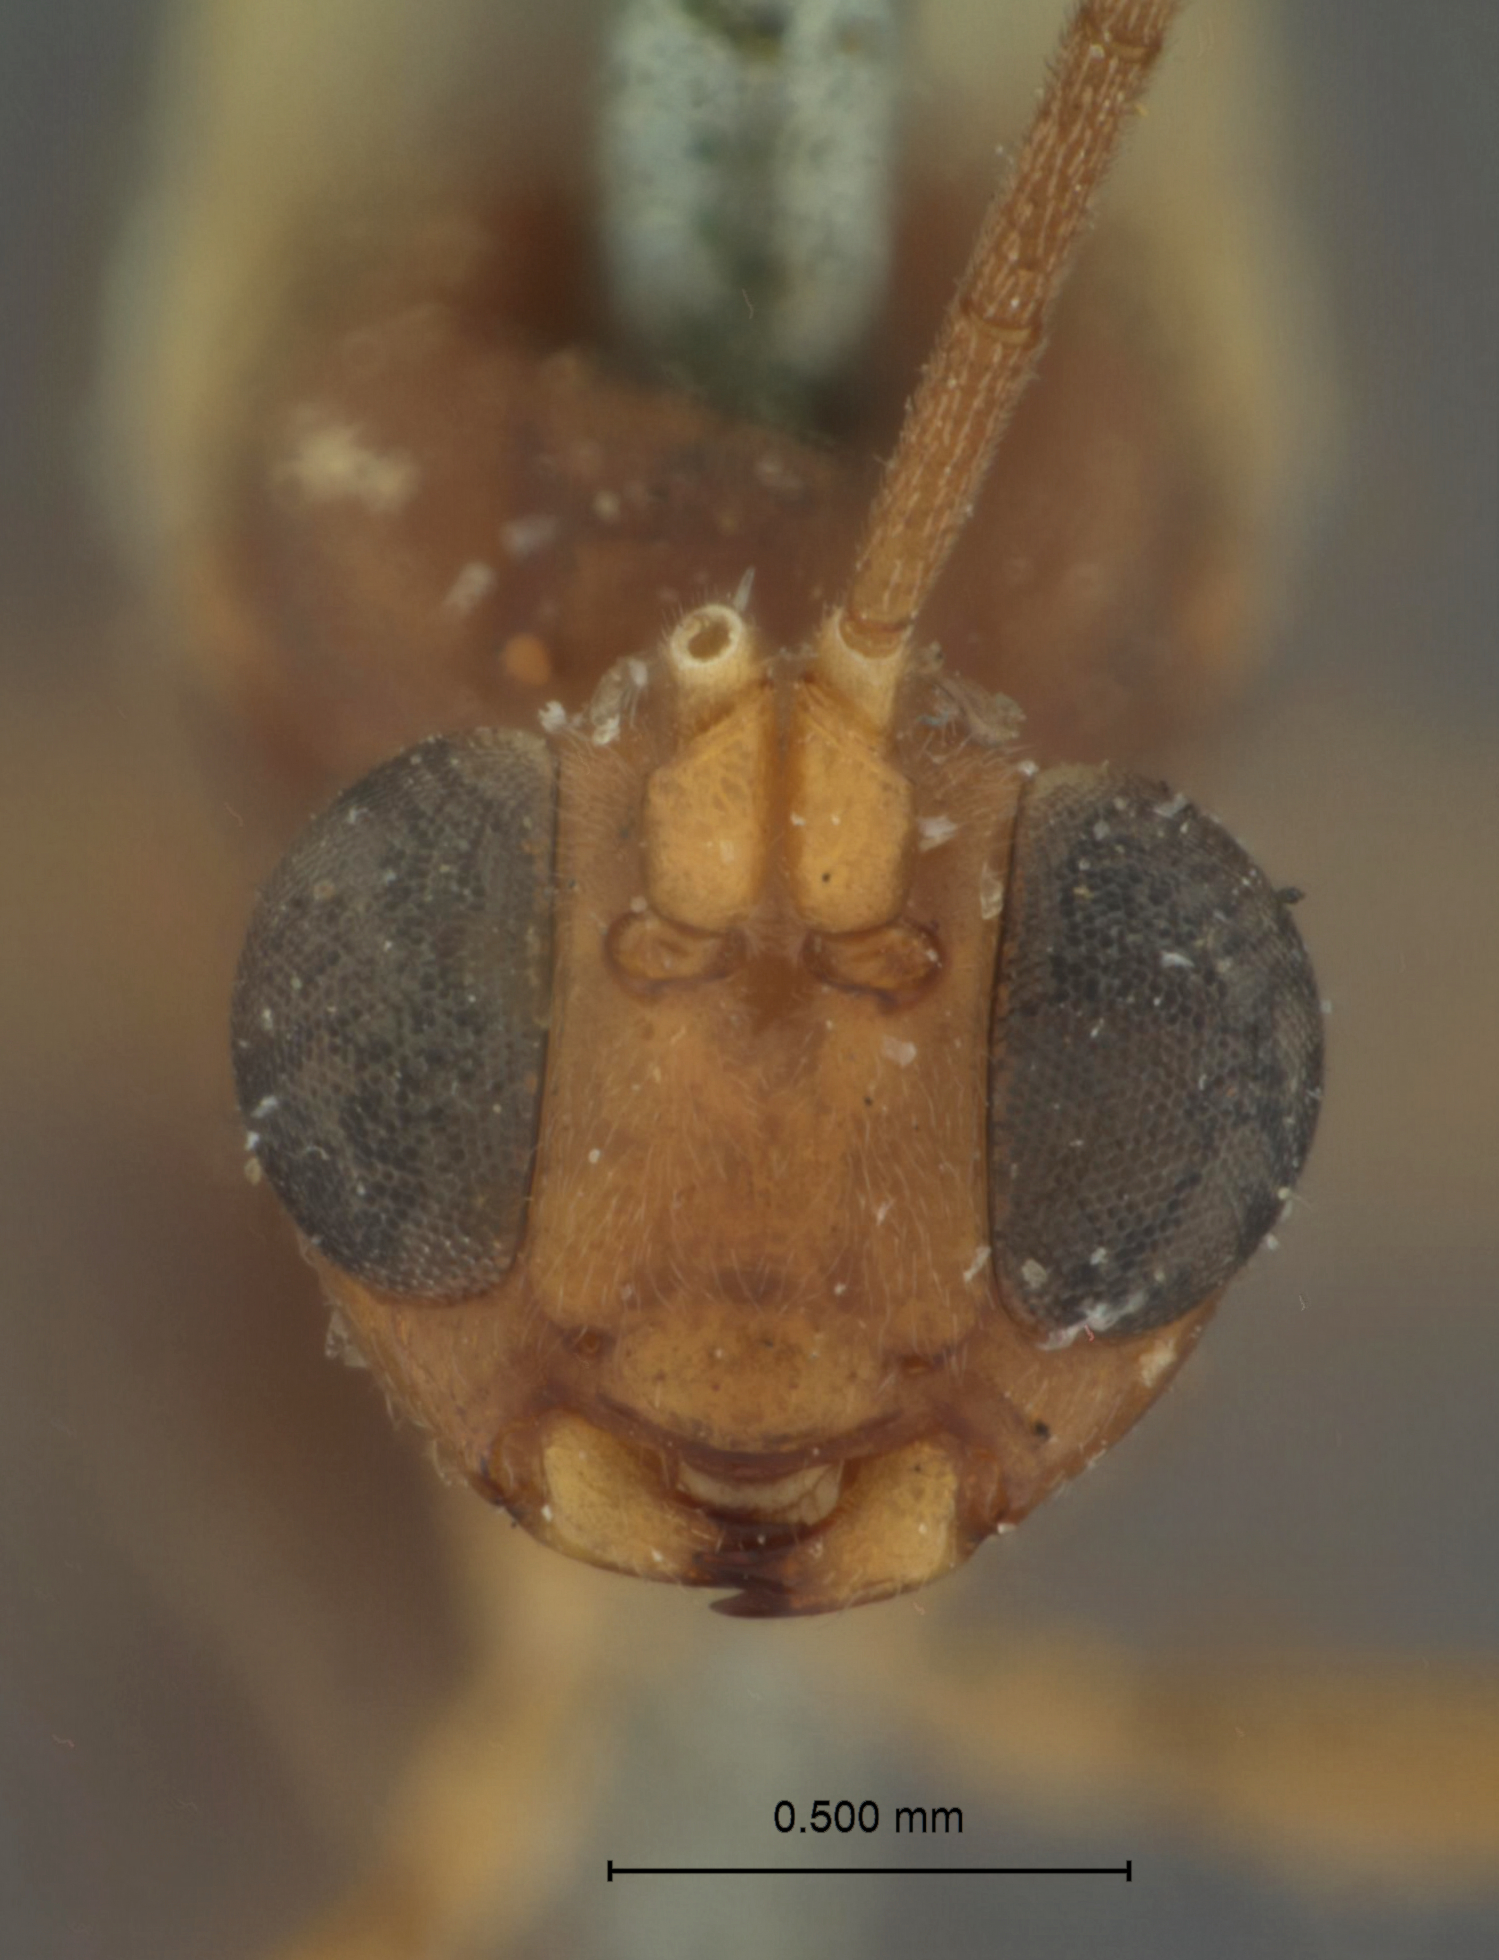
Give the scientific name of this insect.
Mesoleptus delicatus
